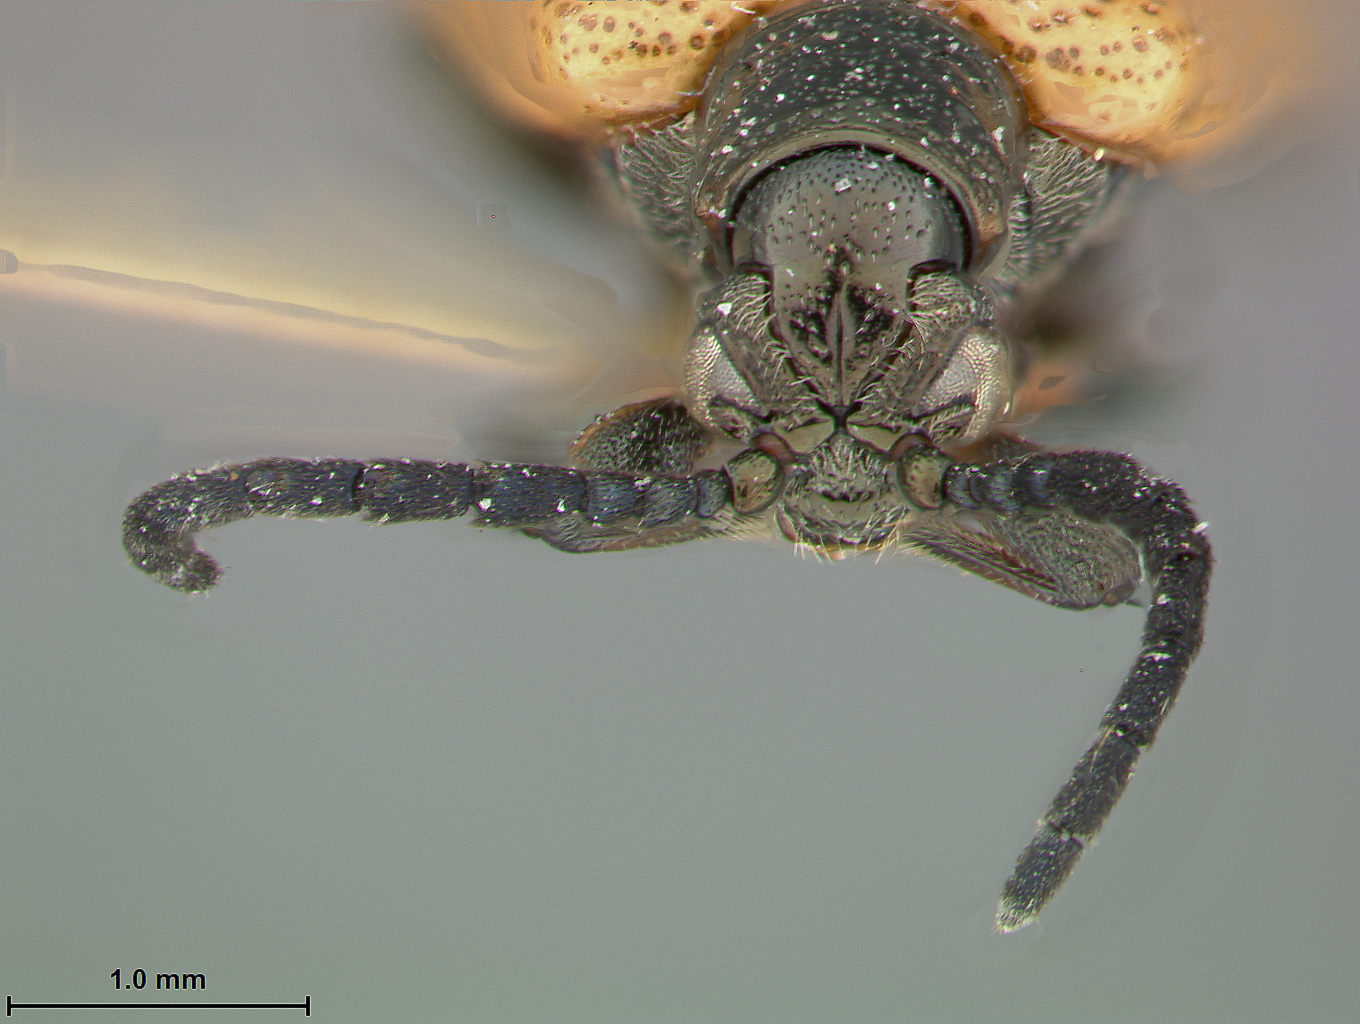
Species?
Crioceris submetallica
